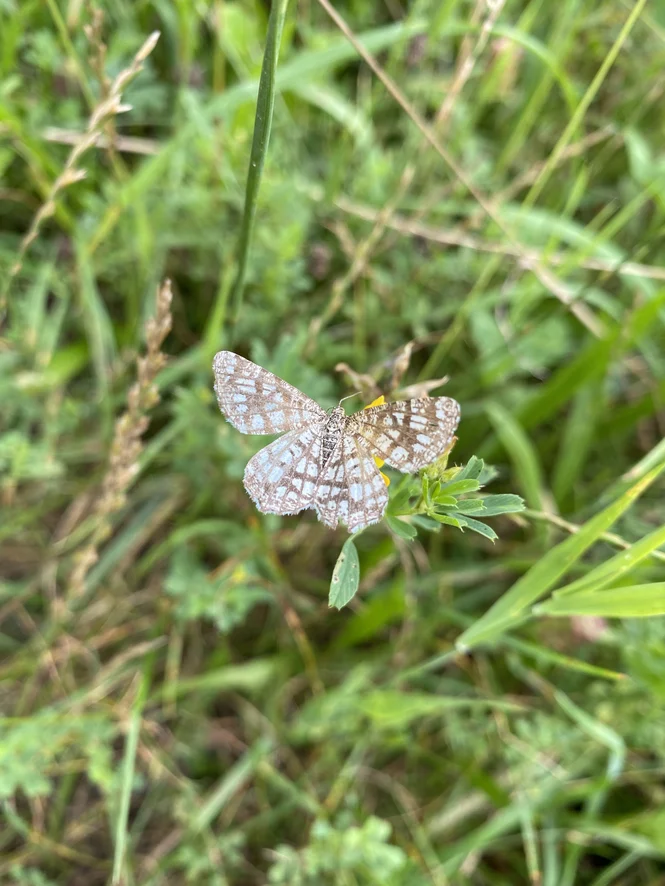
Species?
Chiasmia clathrata
